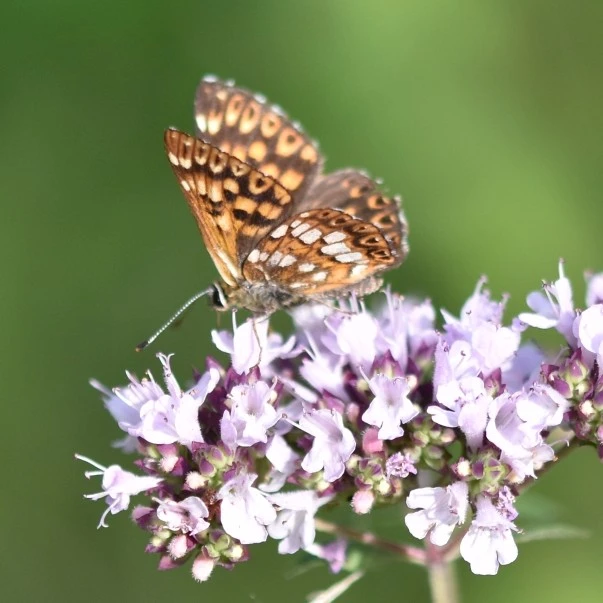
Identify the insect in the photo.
Hamearis lucina
